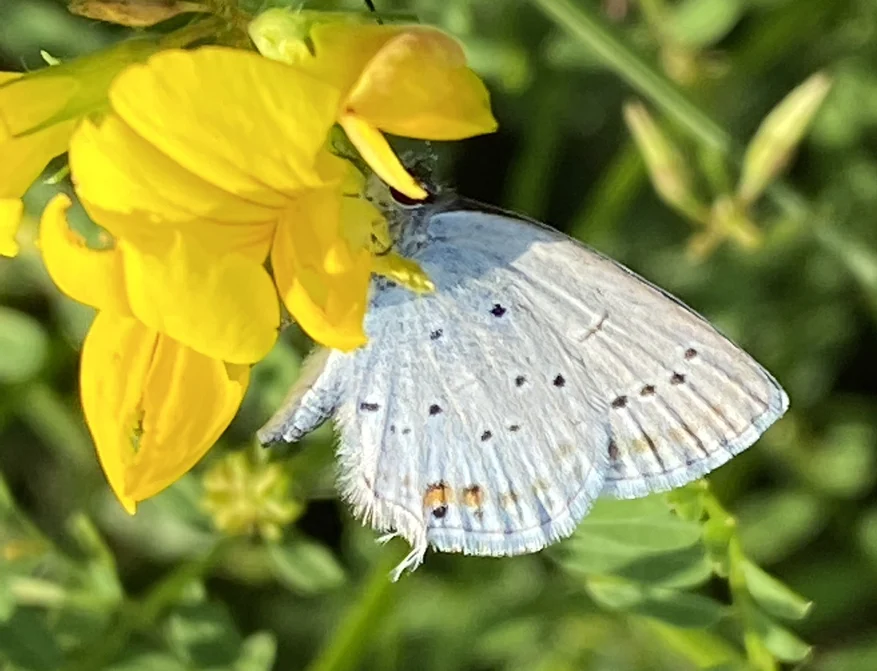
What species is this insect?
Cupido argiades (also Elkalyce argiades)
